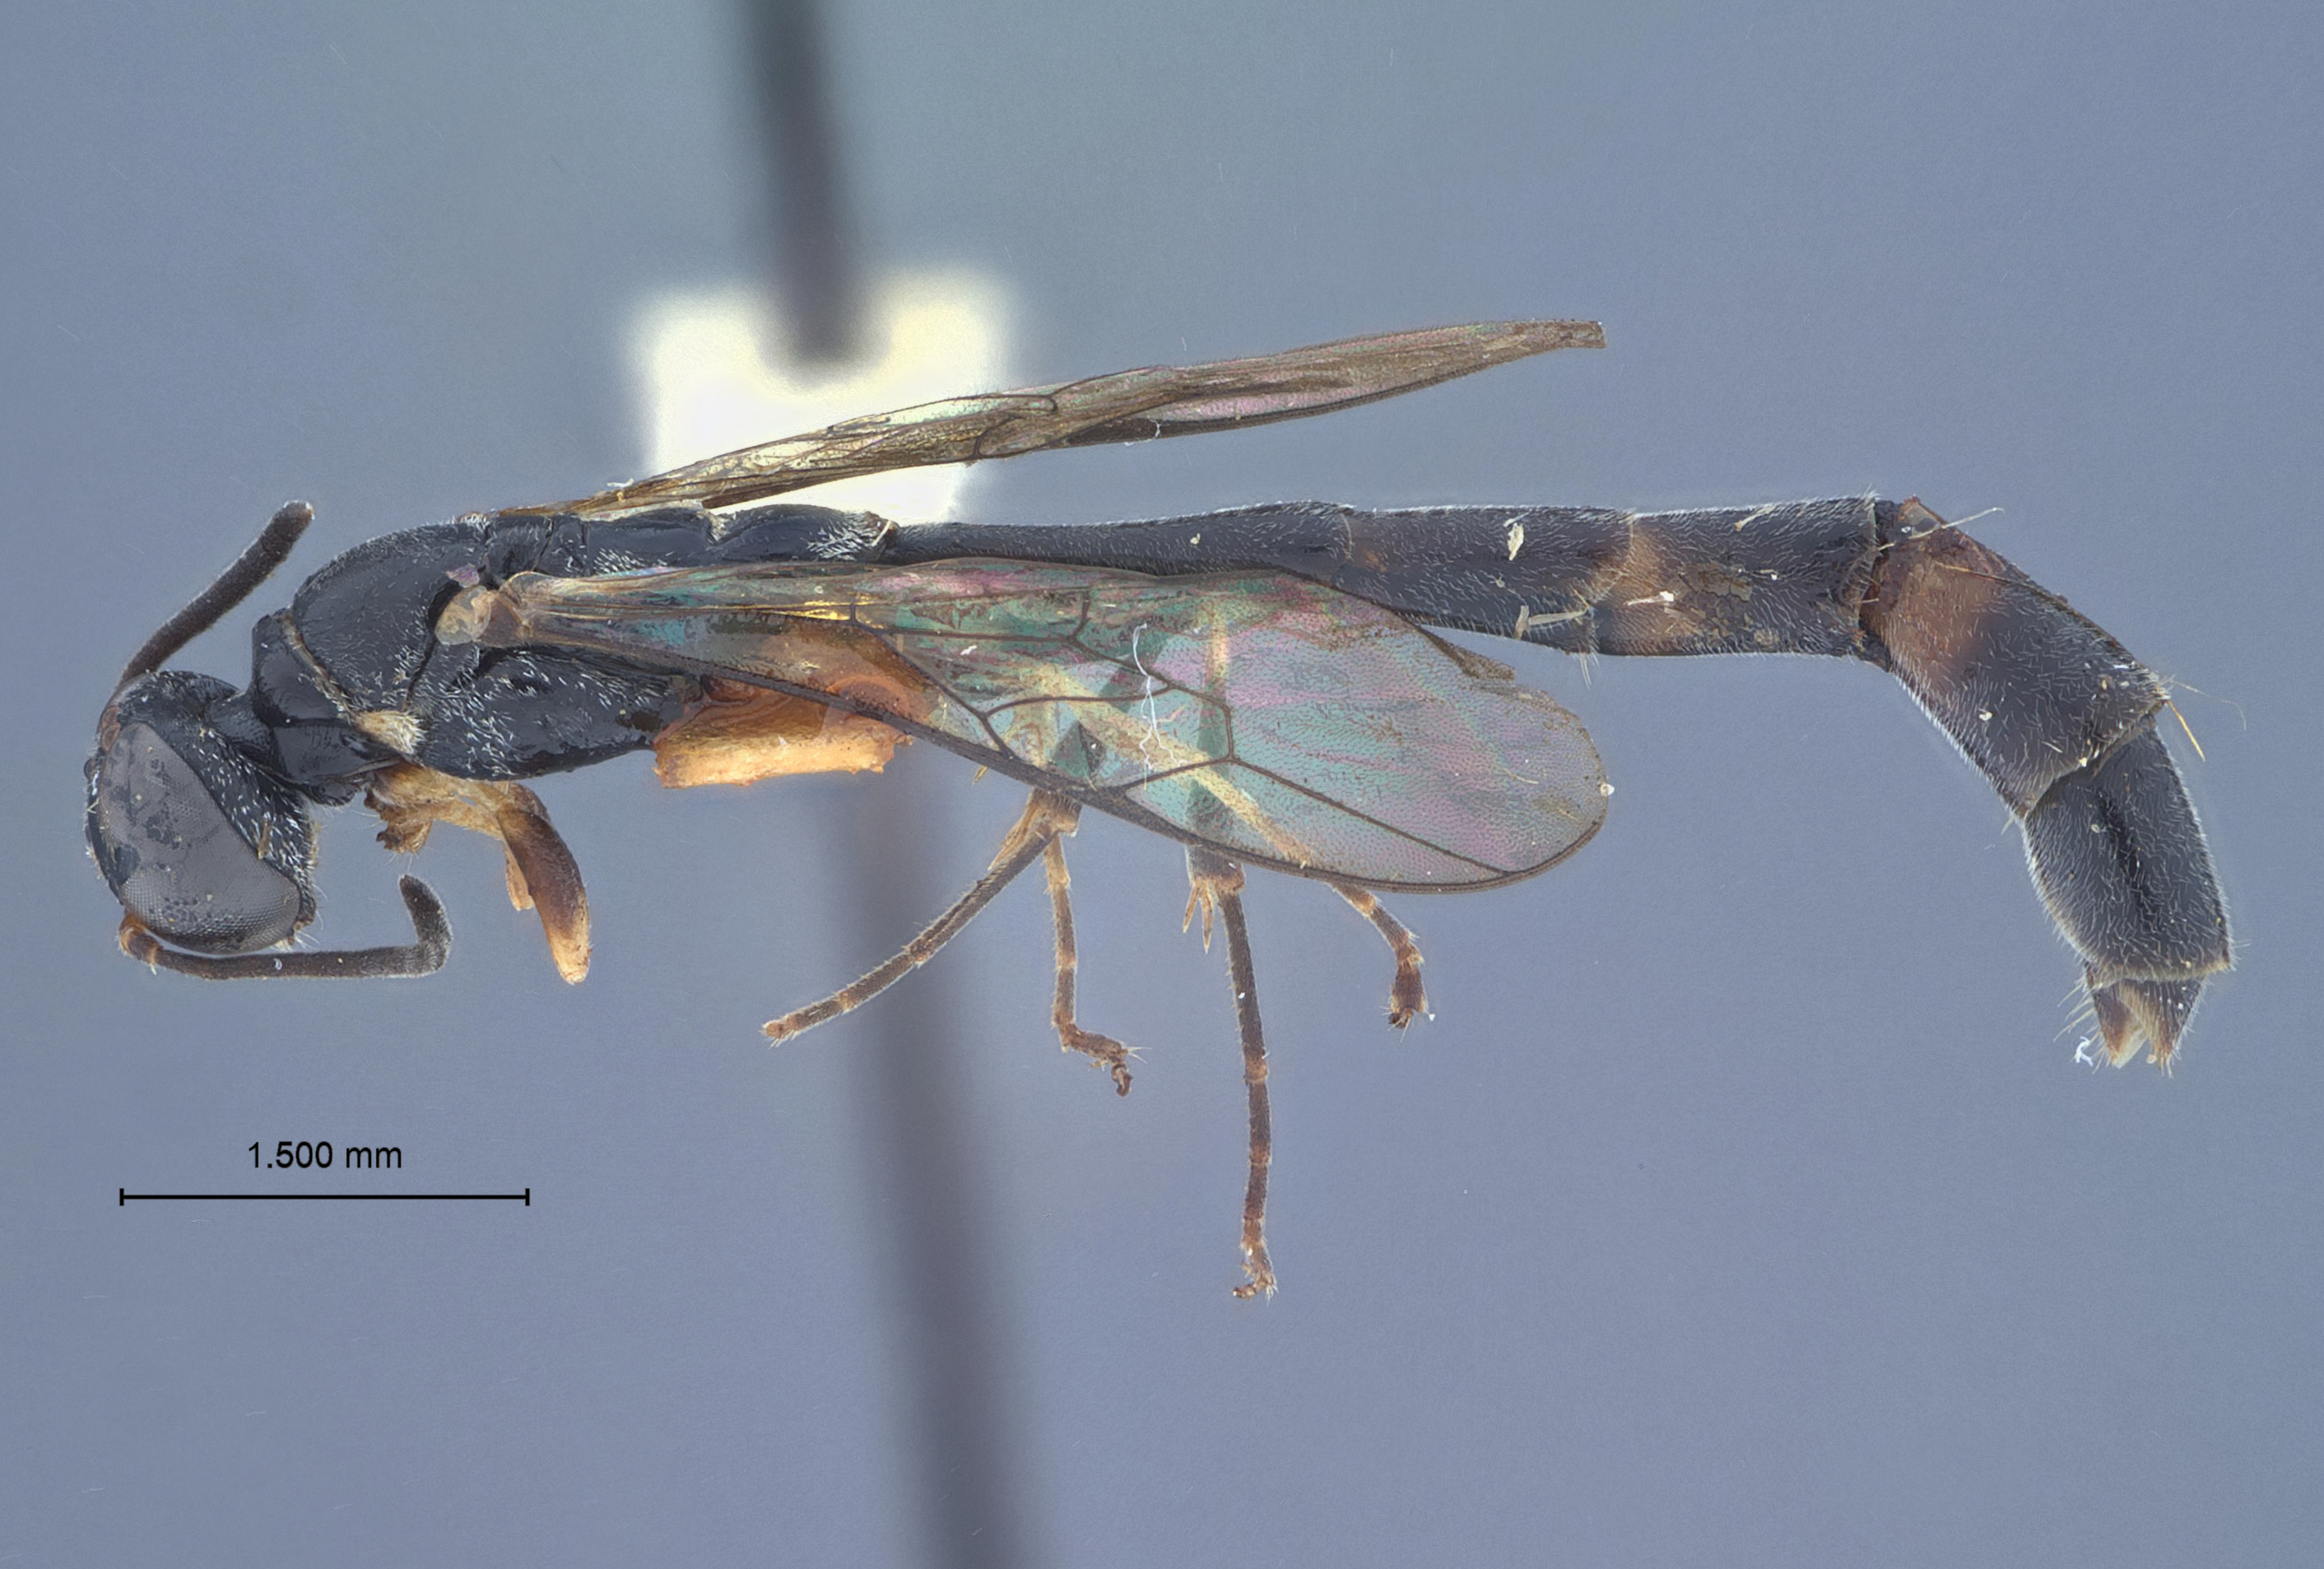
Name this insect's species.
Trypoxylon flavipes
